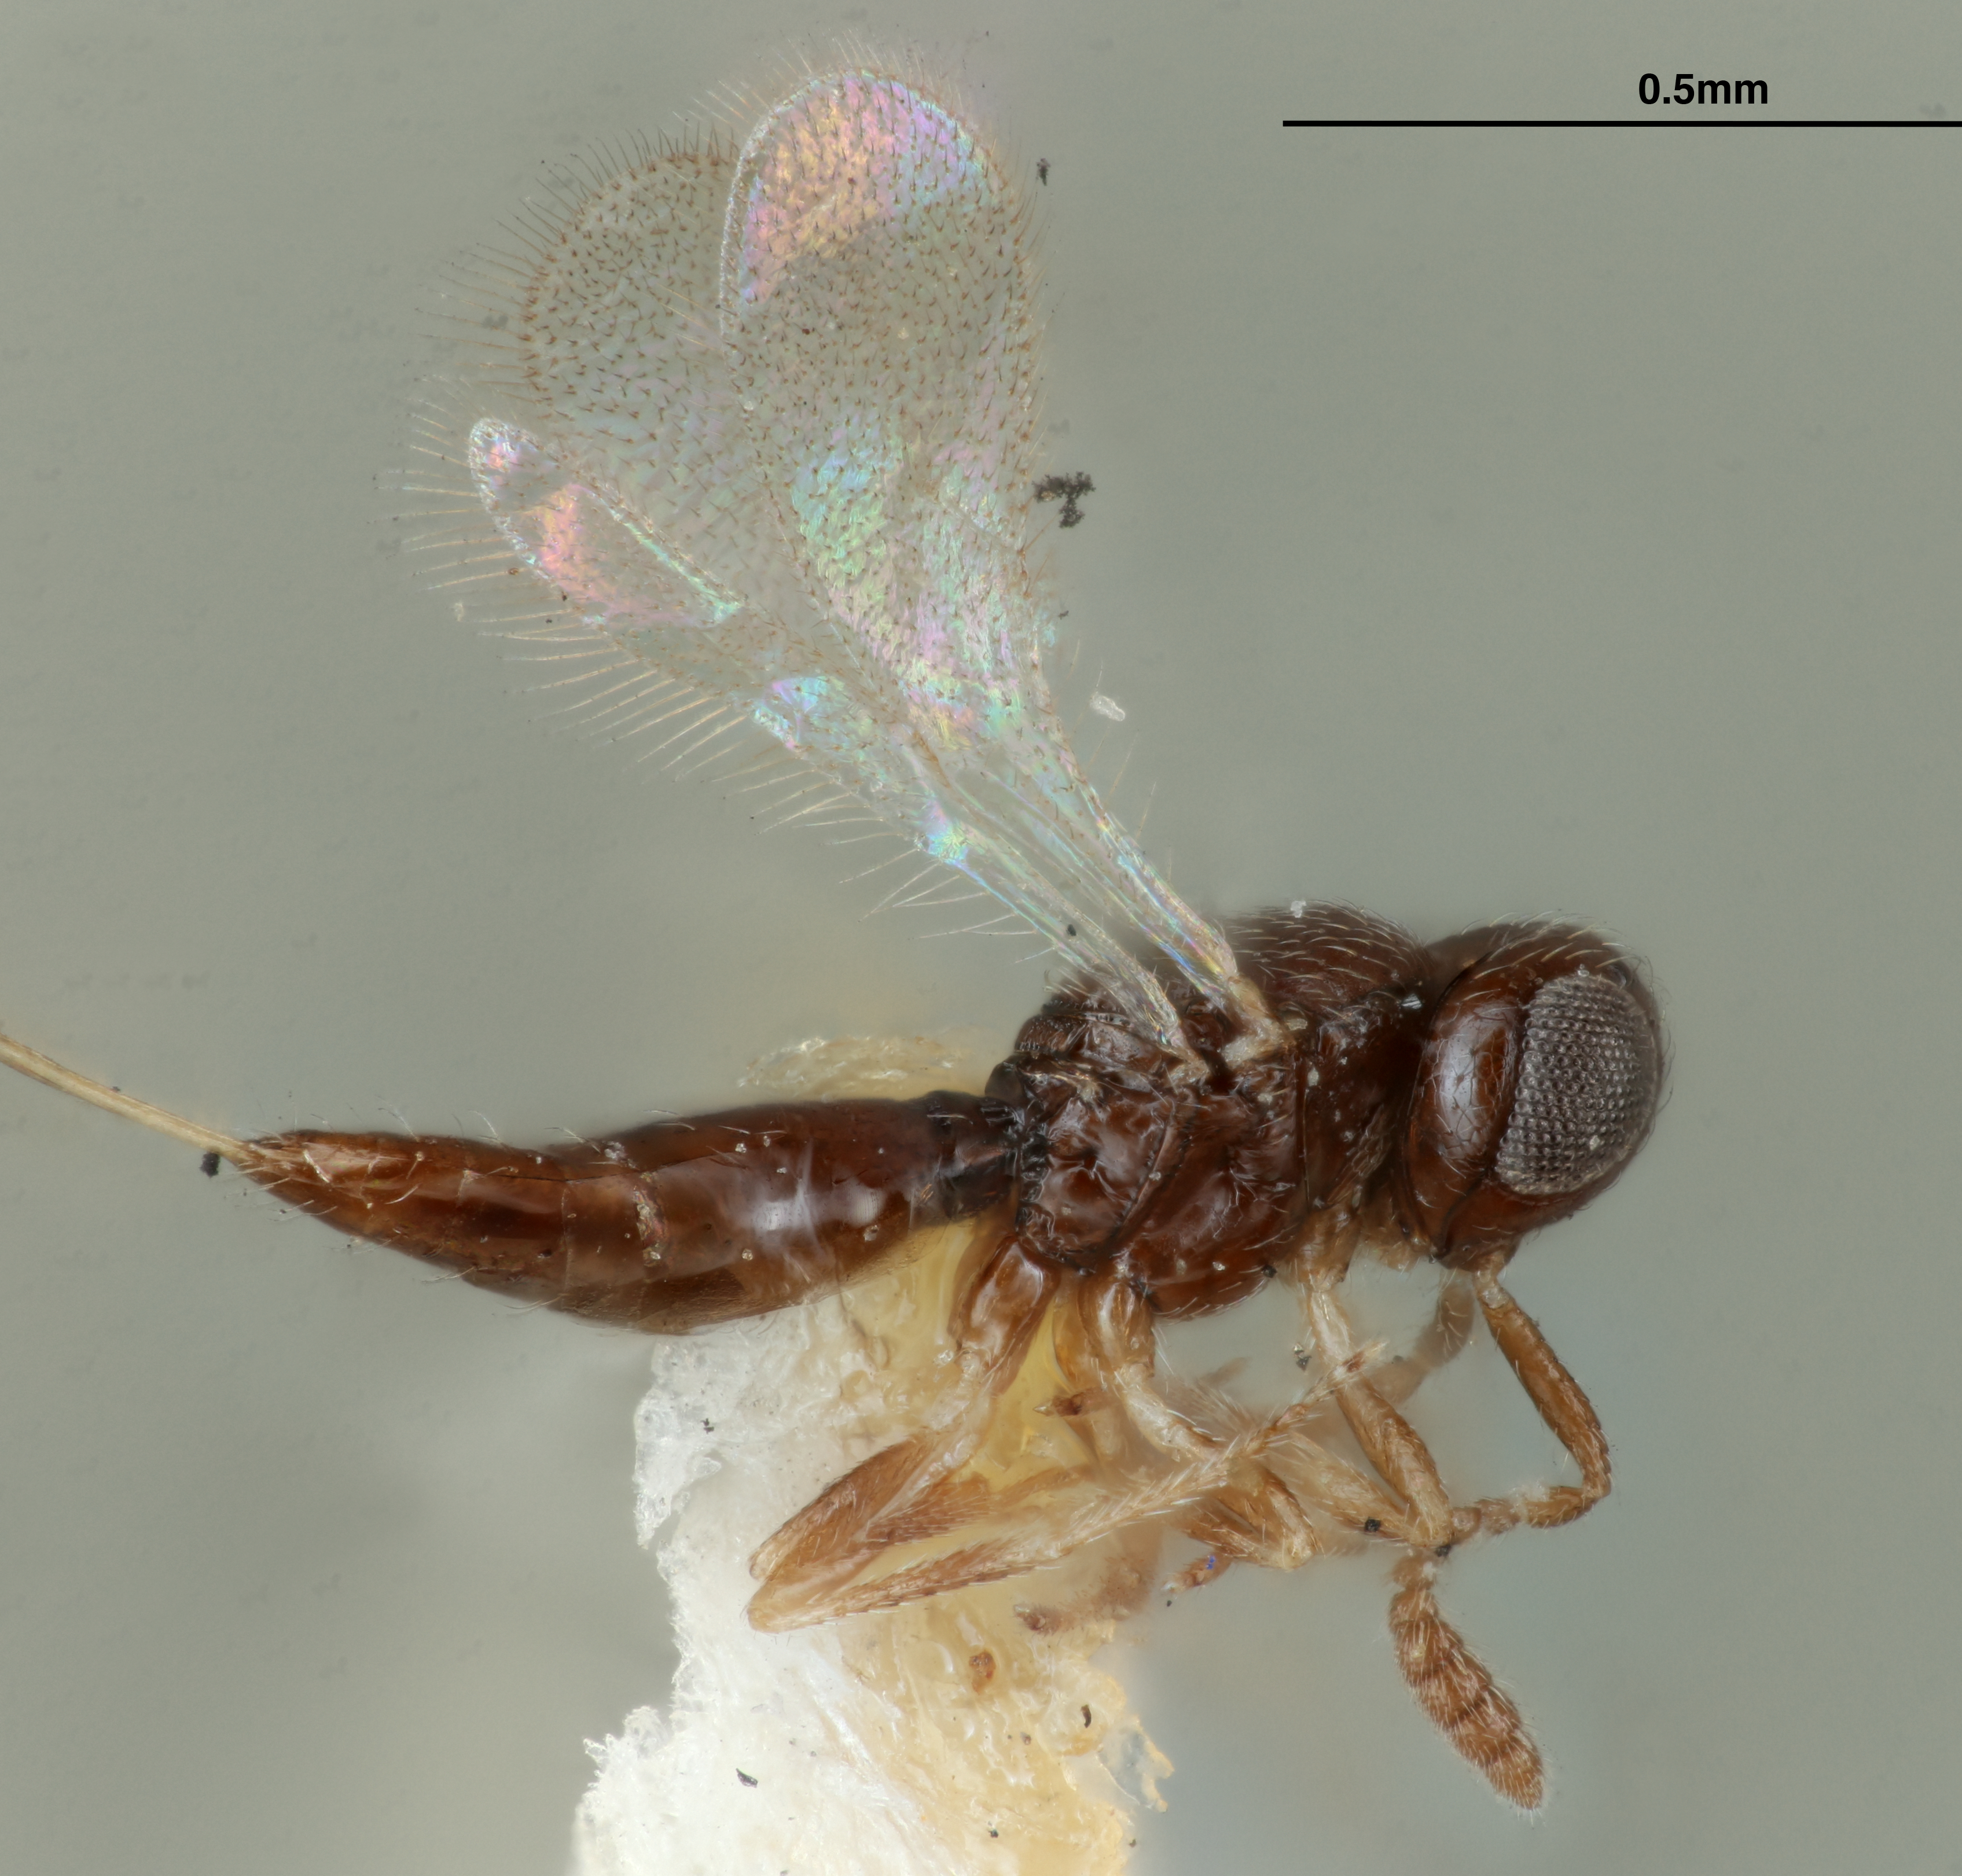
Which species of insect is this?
Telenomus tabanocida
